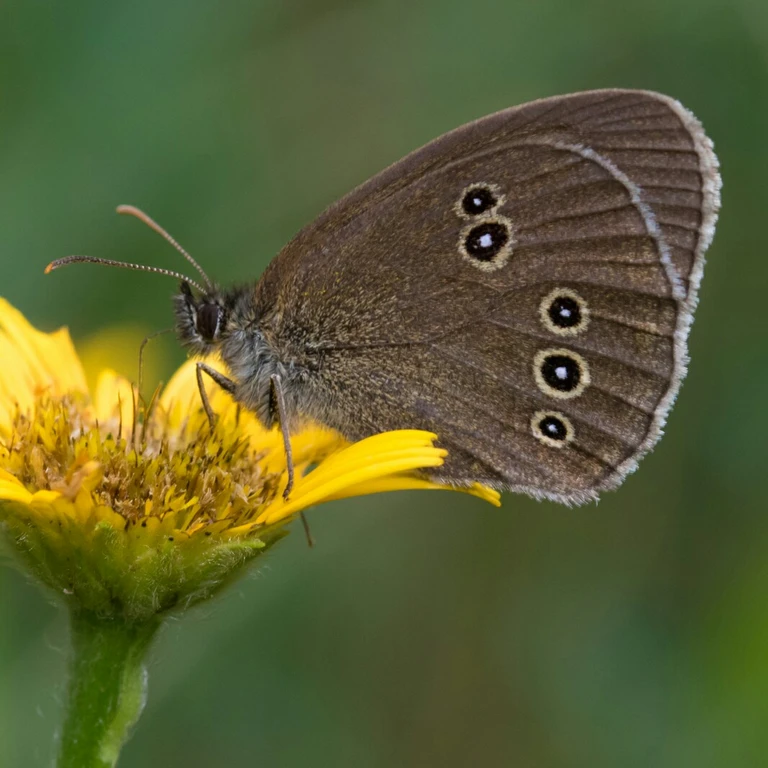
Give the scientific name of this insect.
Aphantopus hyperantus
